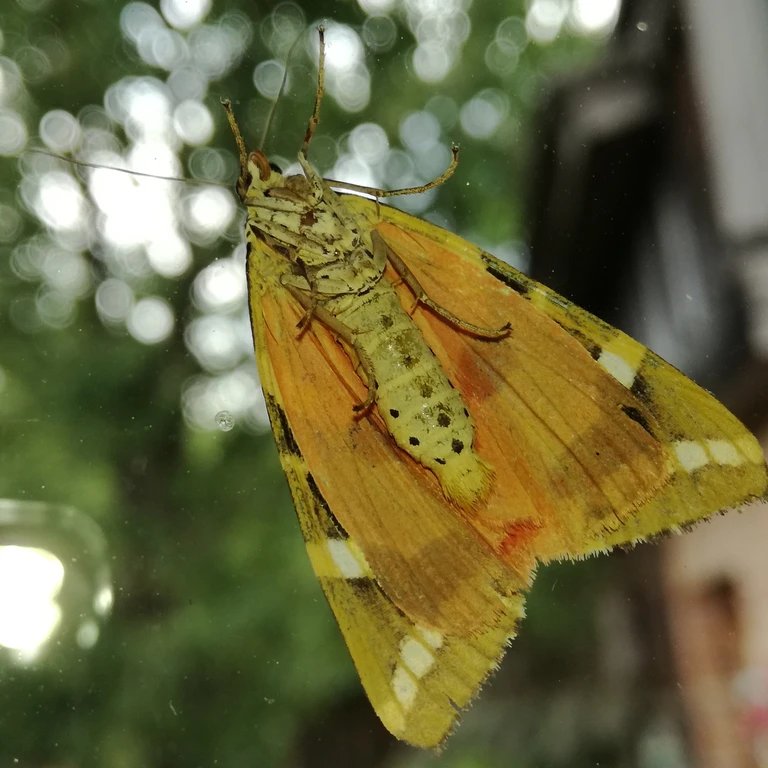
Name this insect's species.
Euplagia quadripunctaria
